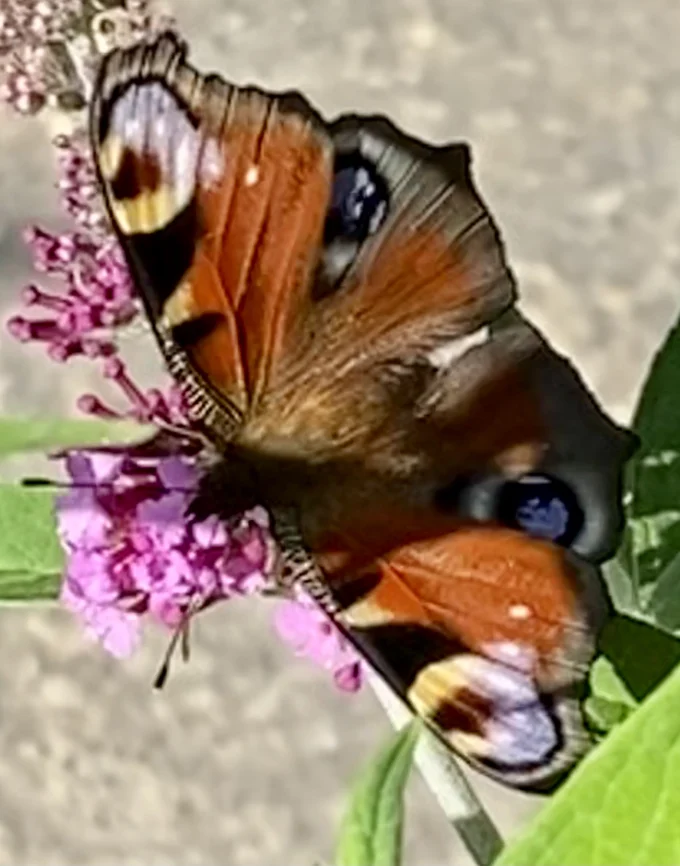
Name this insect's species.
Aglais io
